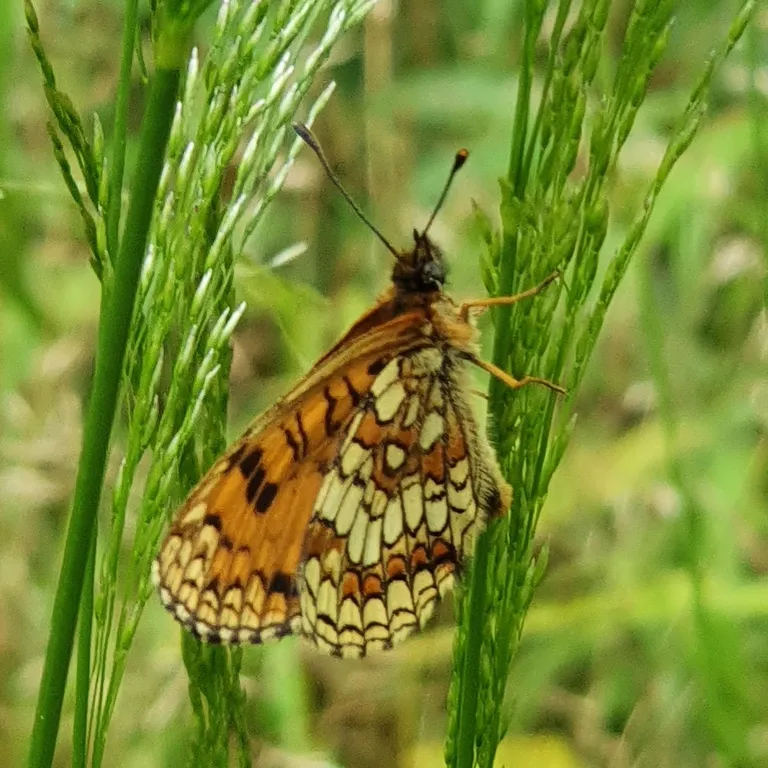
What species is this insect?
Melitaea athalia
